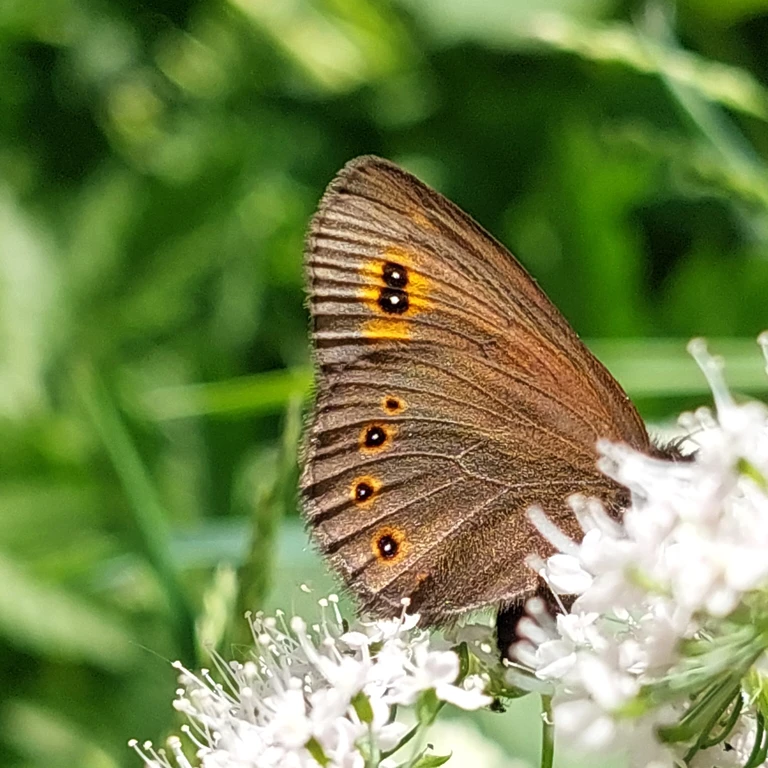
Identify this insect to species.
Erebia medusa
